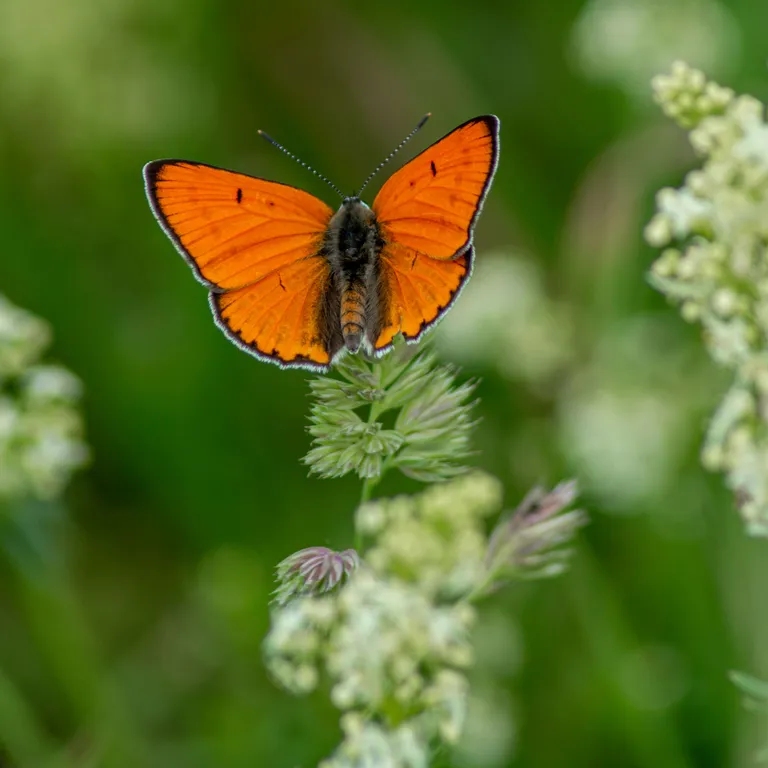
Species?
Lycaena dispar
